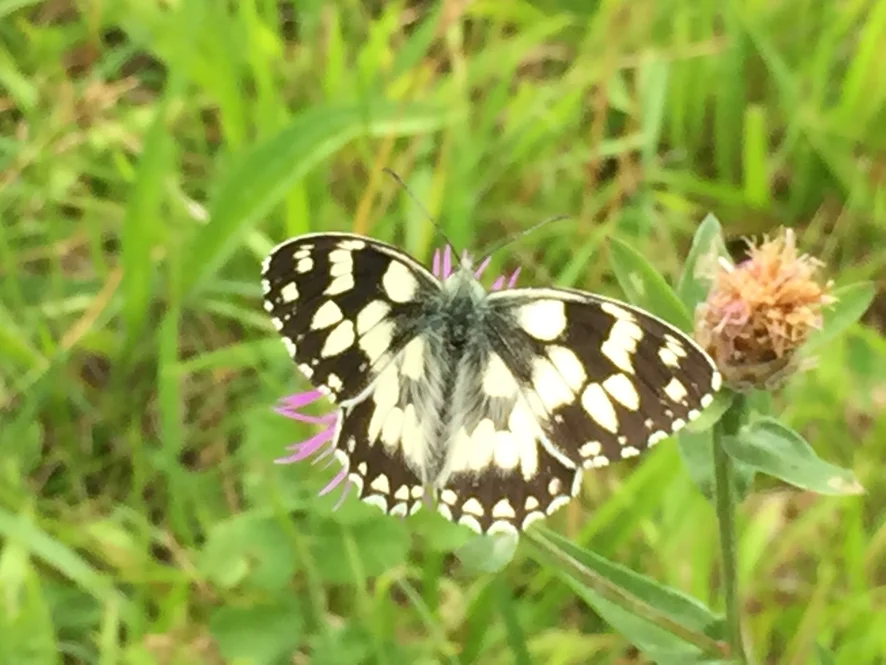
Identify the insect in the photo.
Melanargia galathea
